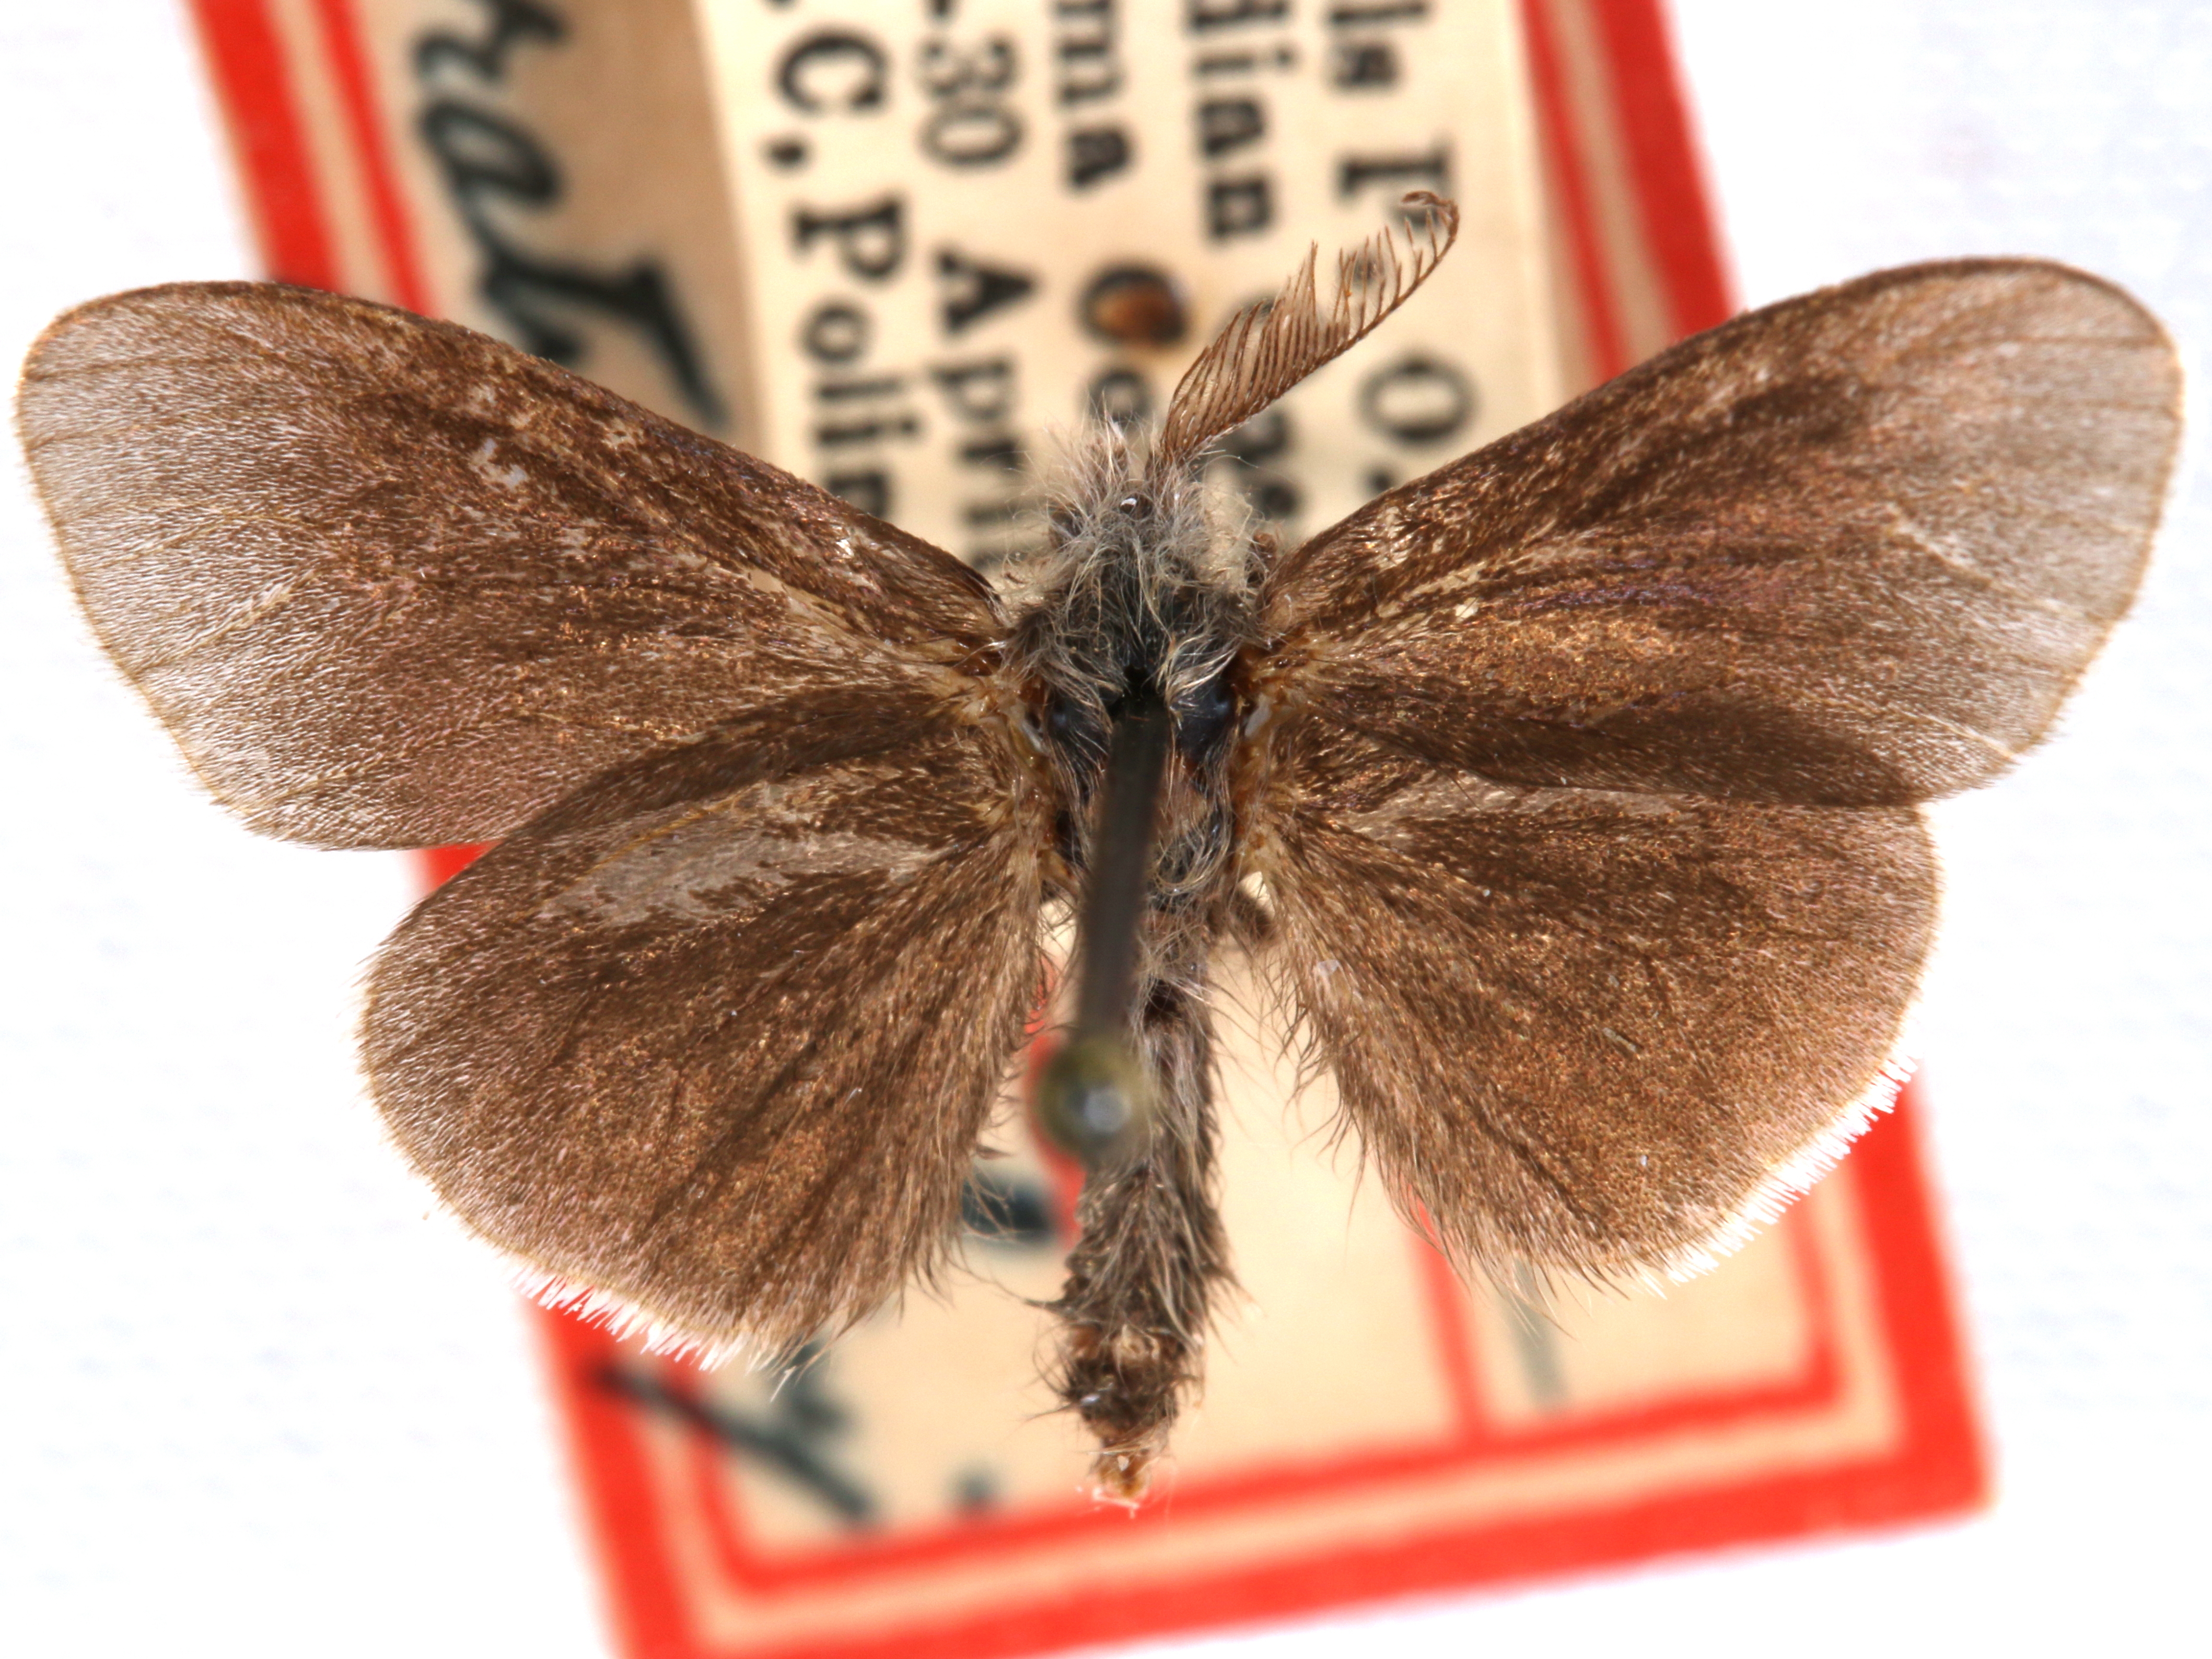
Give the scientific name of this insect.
Astala polingi
